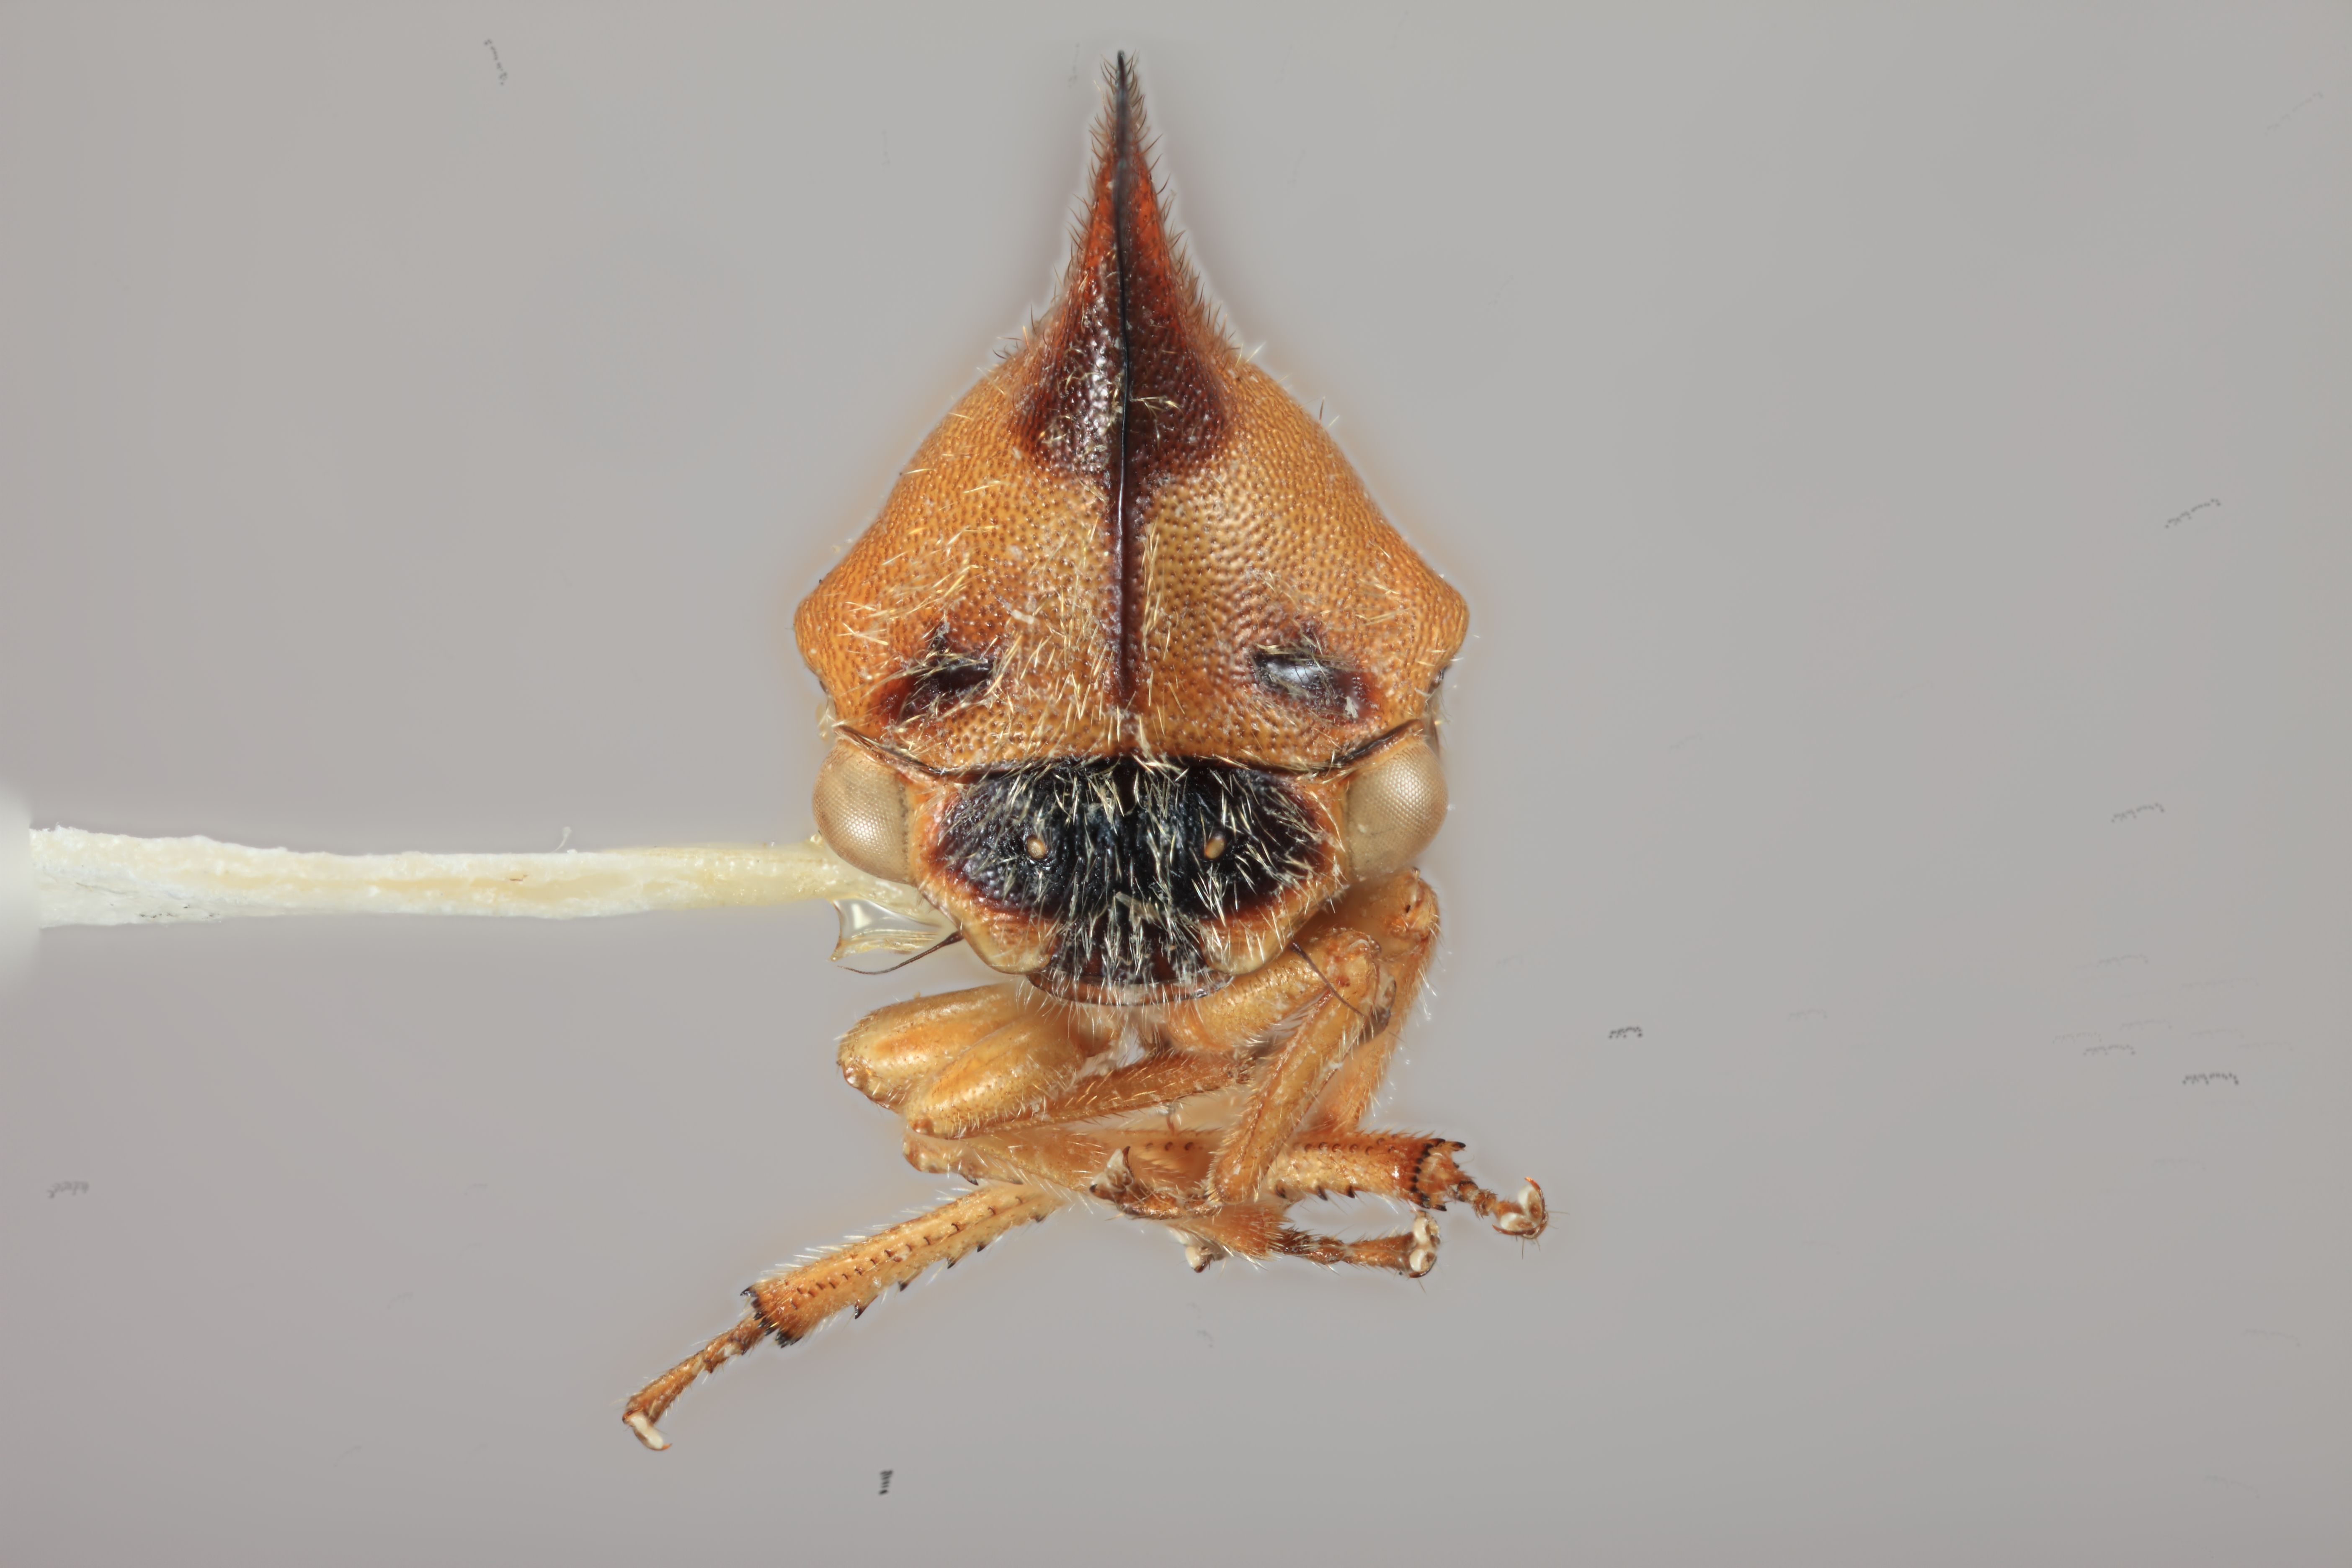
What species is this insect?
Aconophora elongatiformis
